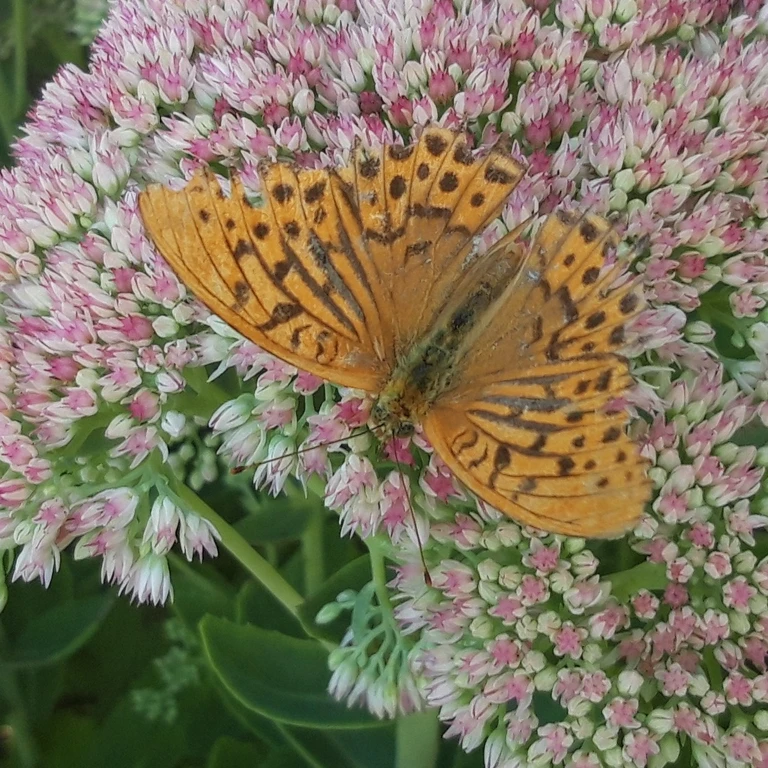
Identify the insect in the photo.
Argynnis paphia
